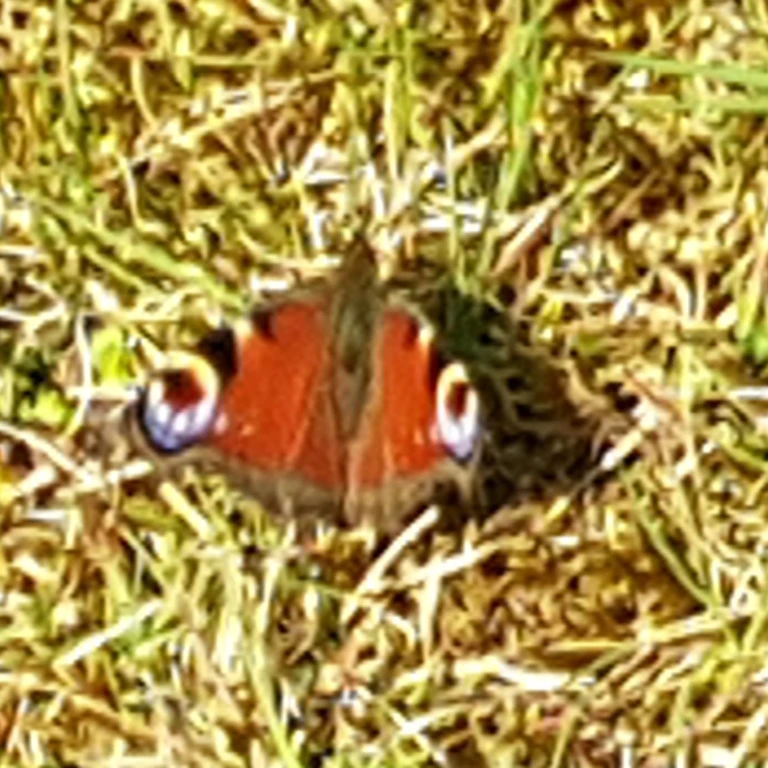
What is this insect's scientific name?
Aglais io
